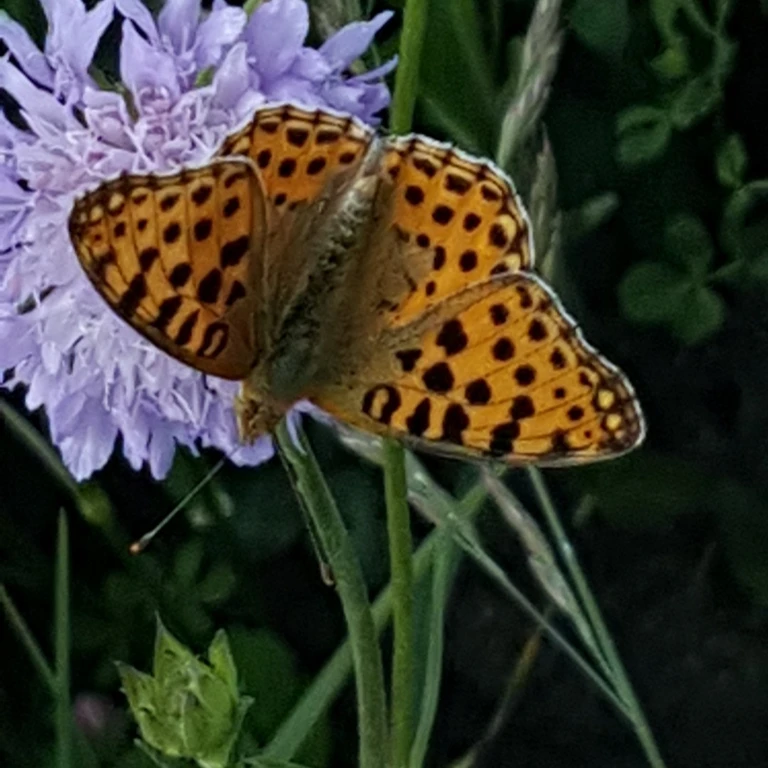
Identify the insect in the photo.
Issoria lathonia
